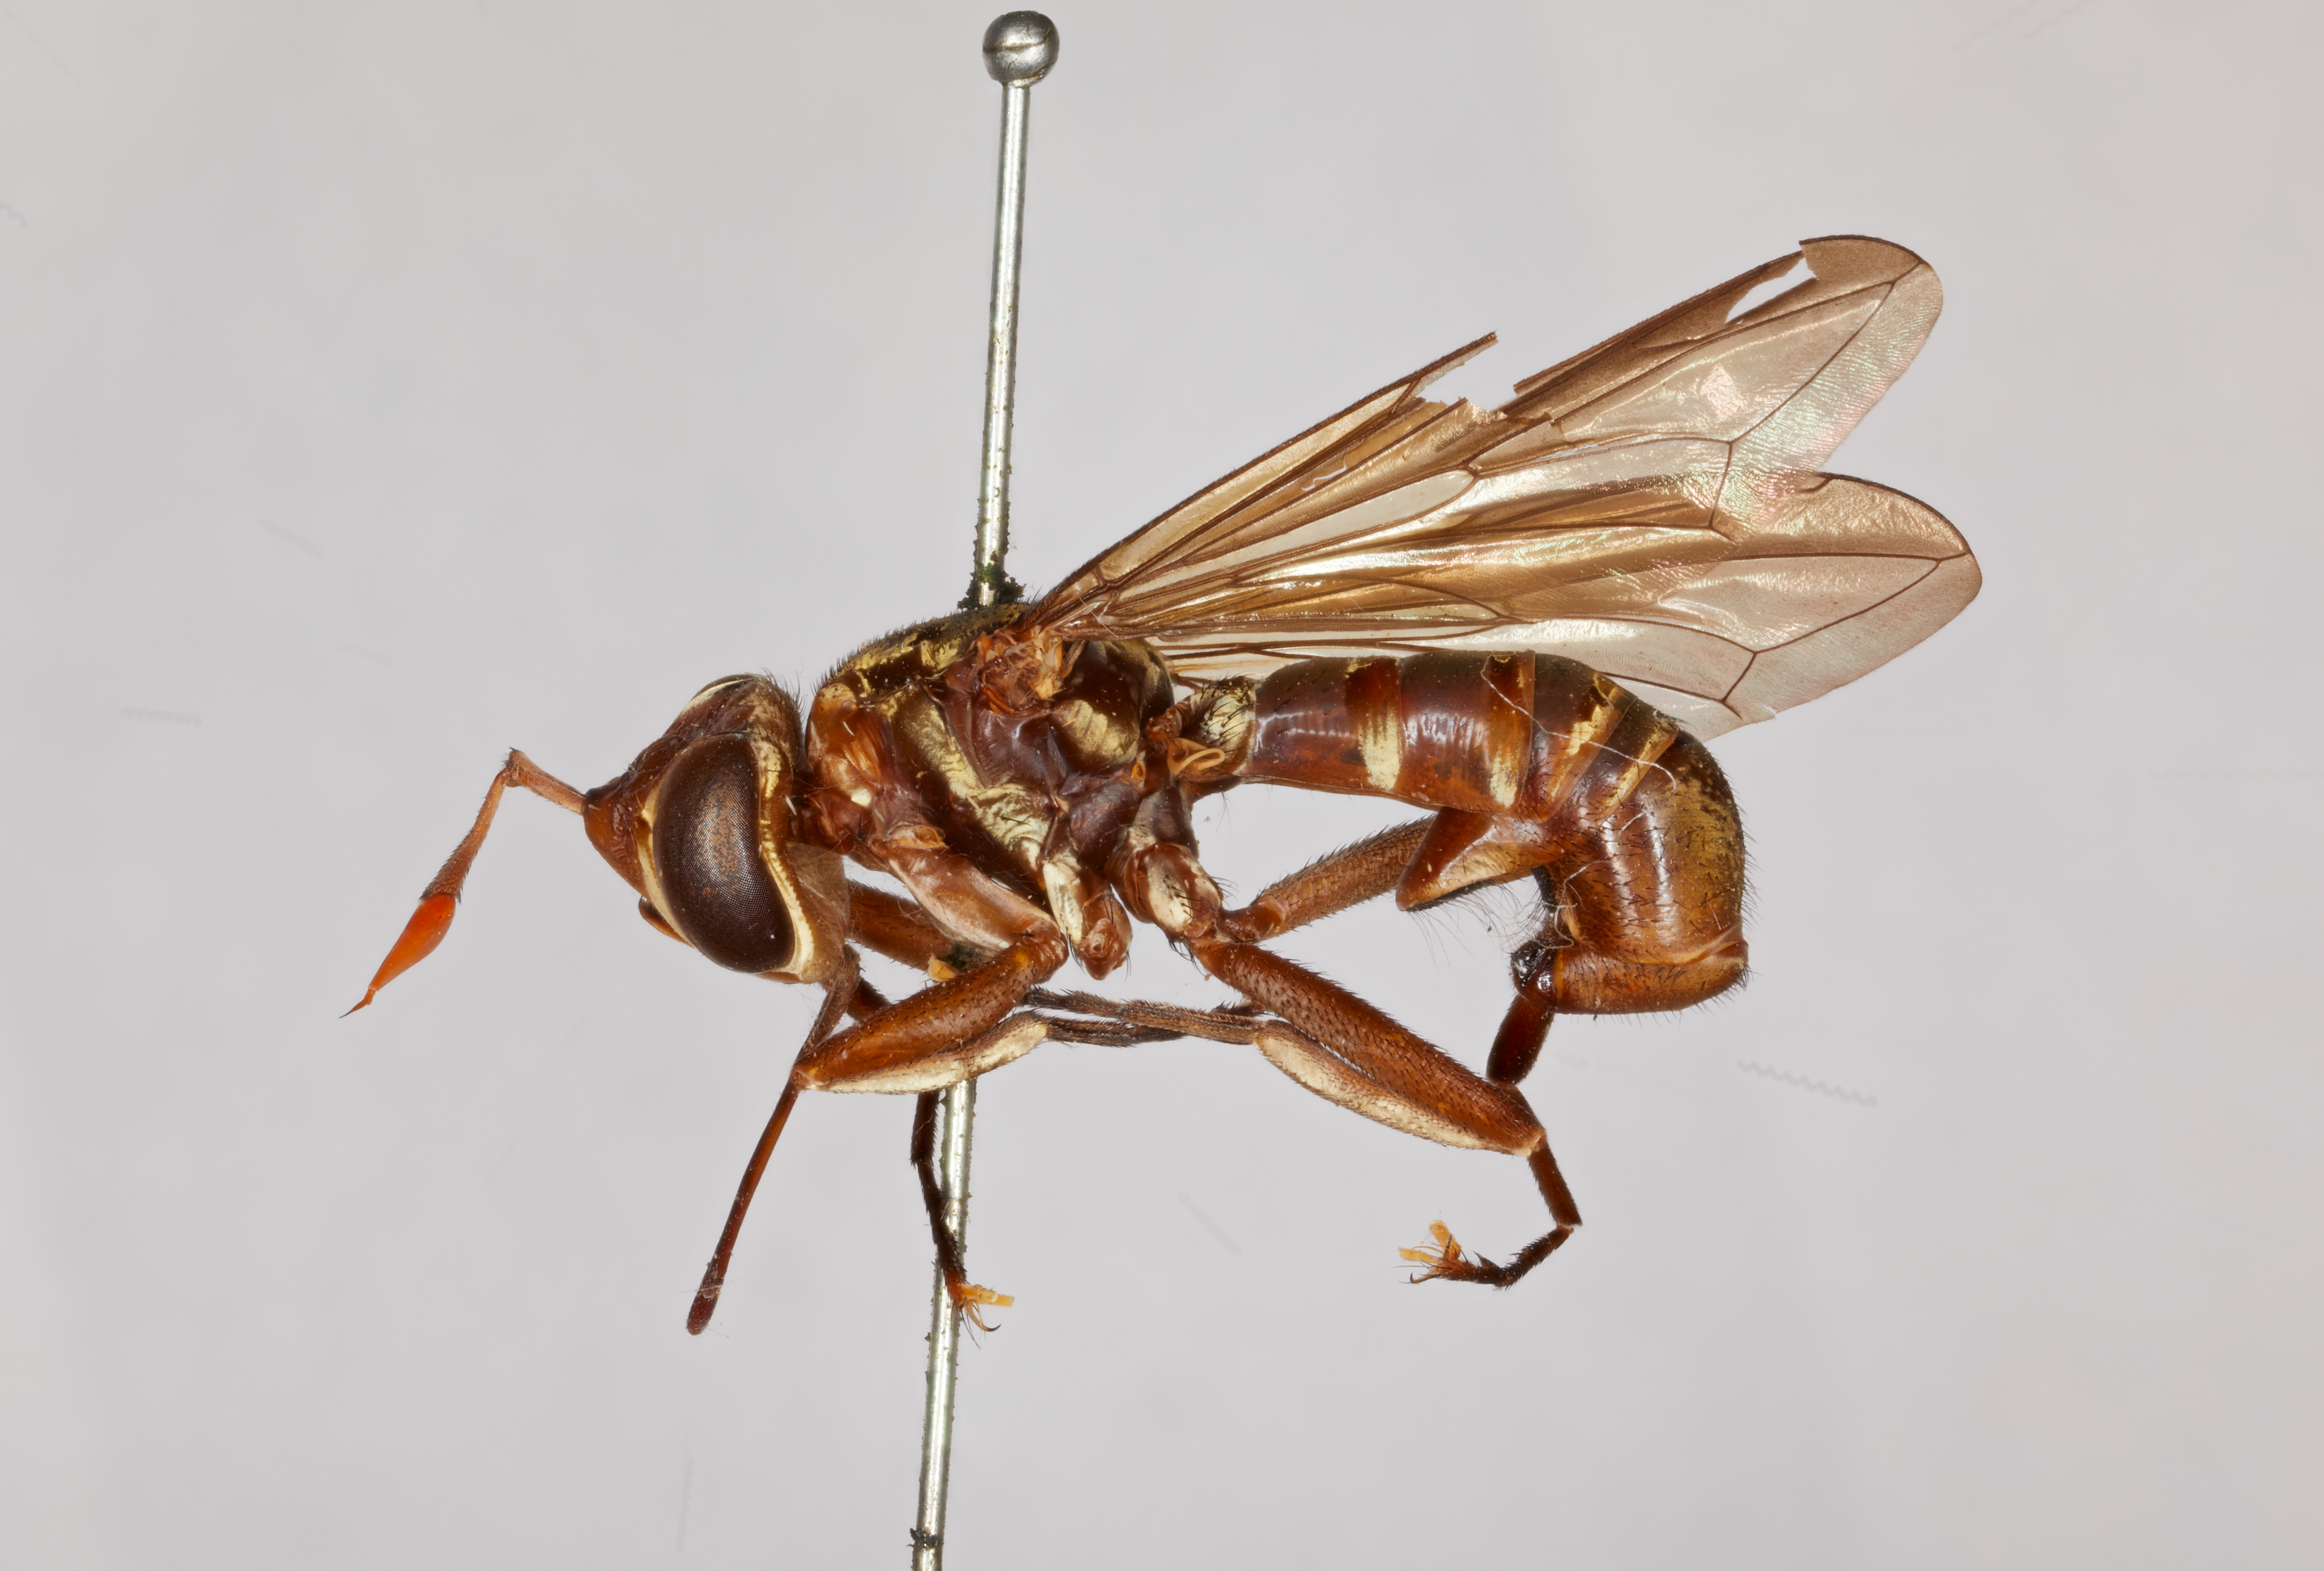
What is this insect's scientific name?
Conops bakeri
